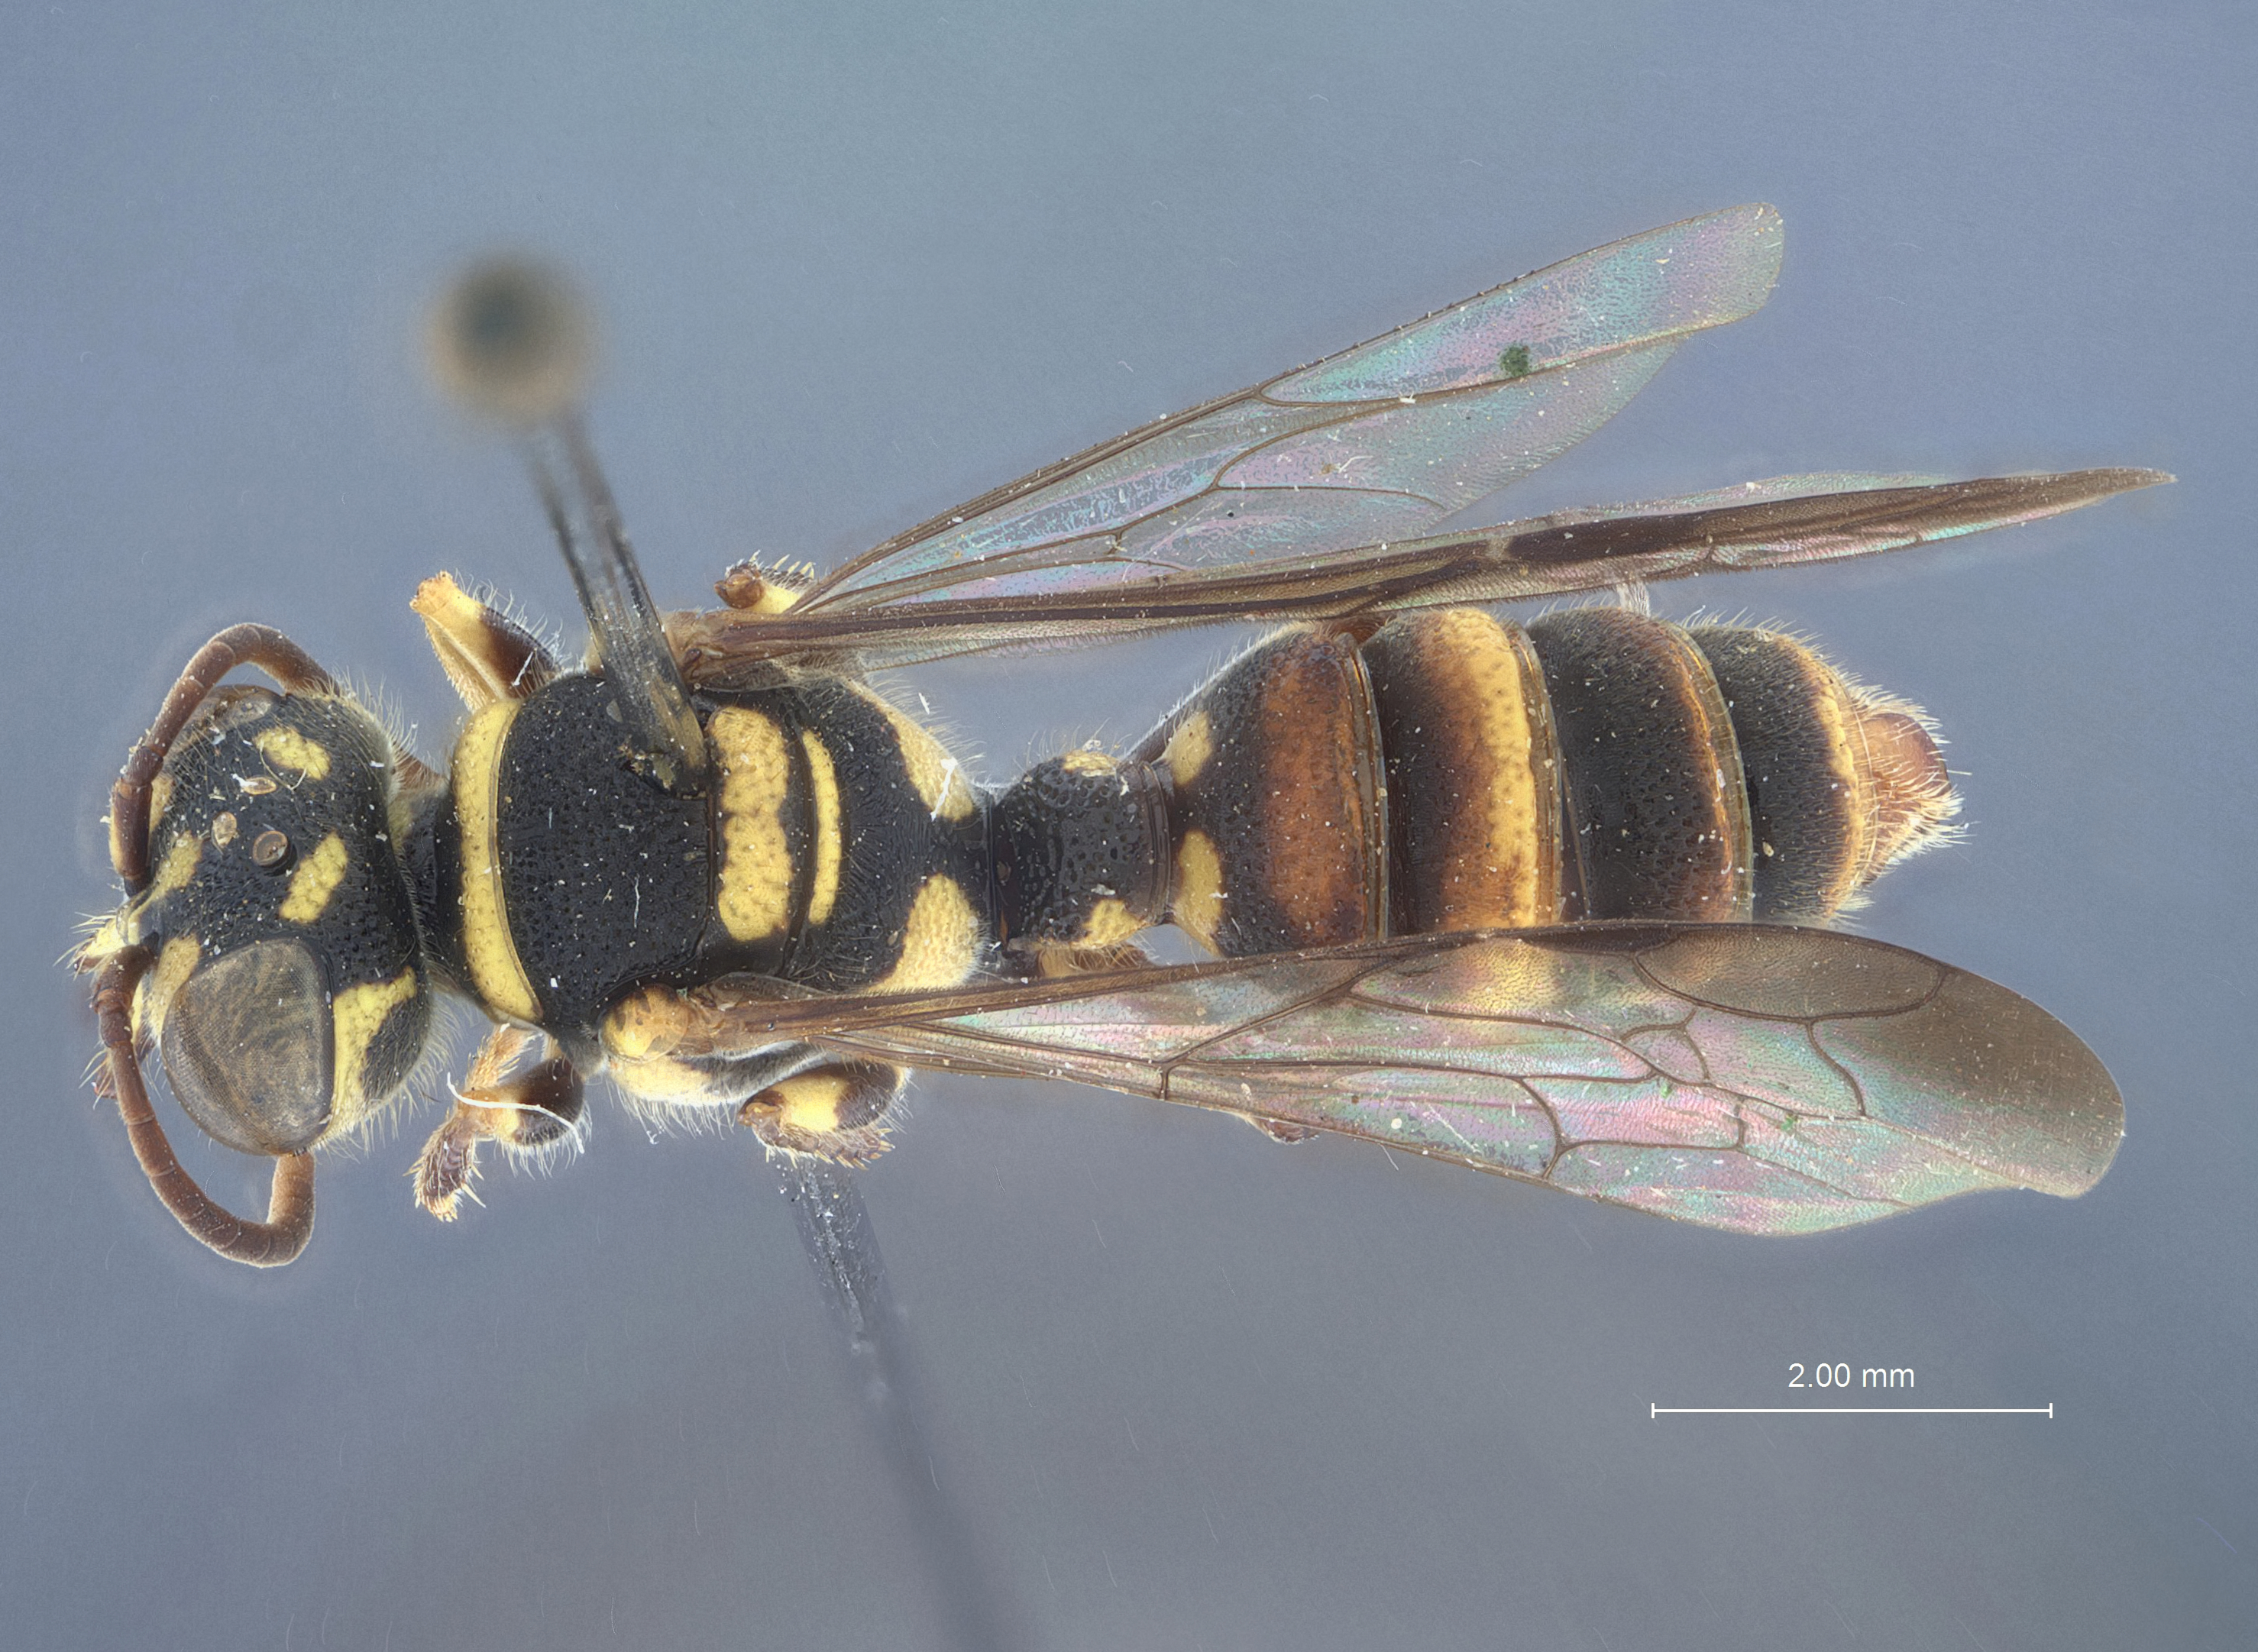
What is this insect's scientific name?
Cerceris spatulata
